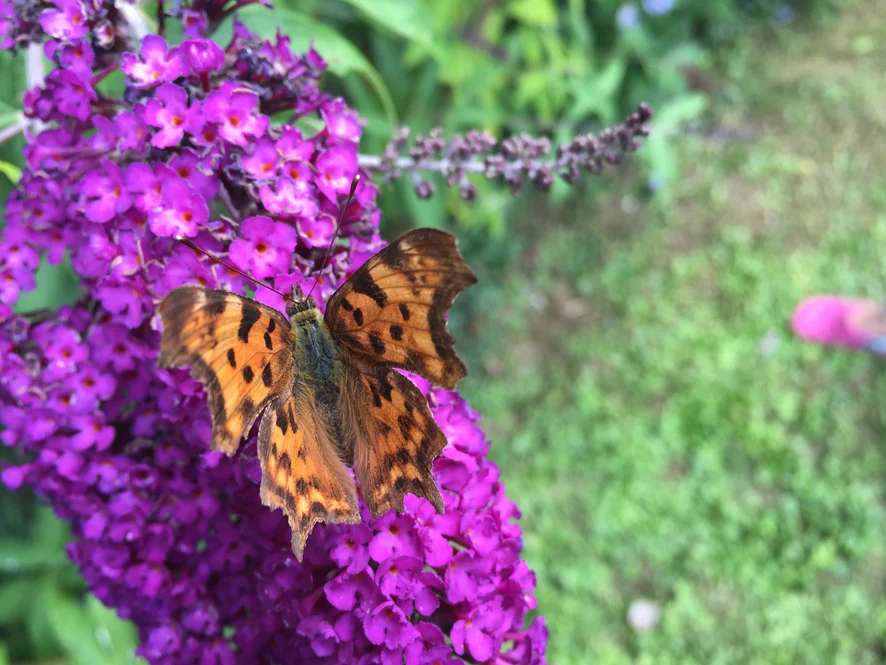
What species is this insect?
Polygonia c-album
